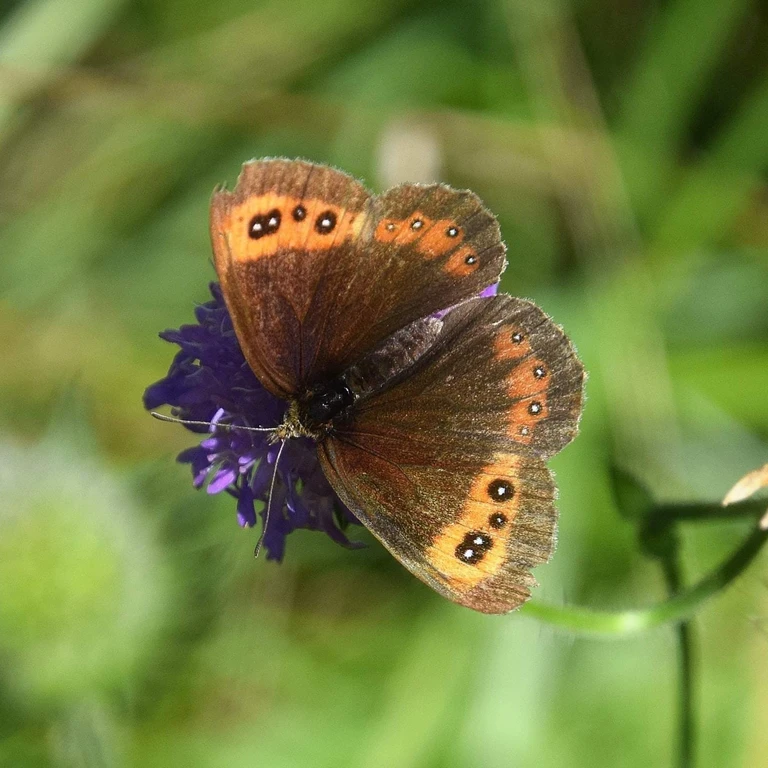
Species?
Erebia aethiops
